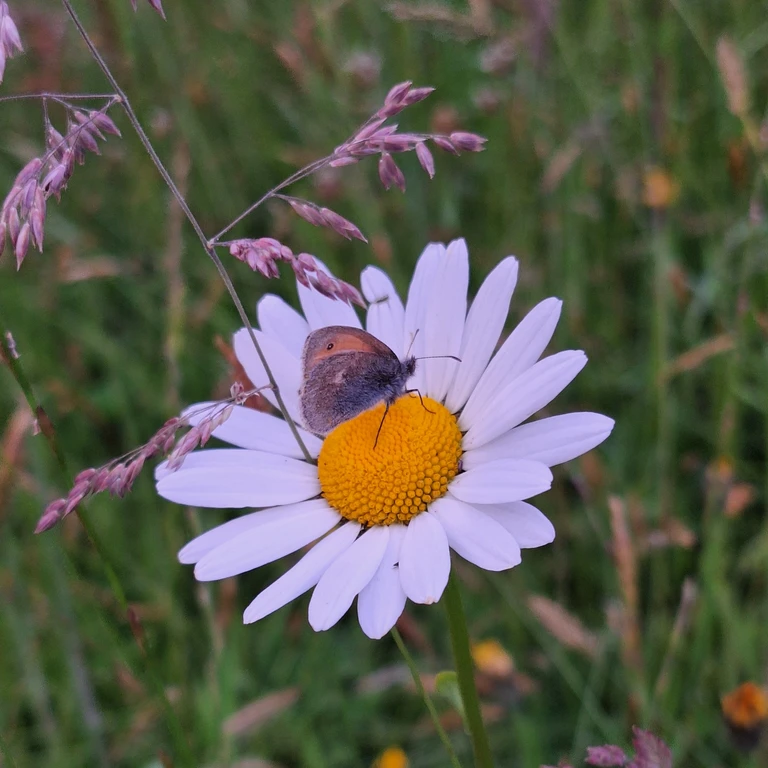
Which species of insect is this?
Coenonympha pamphilus
